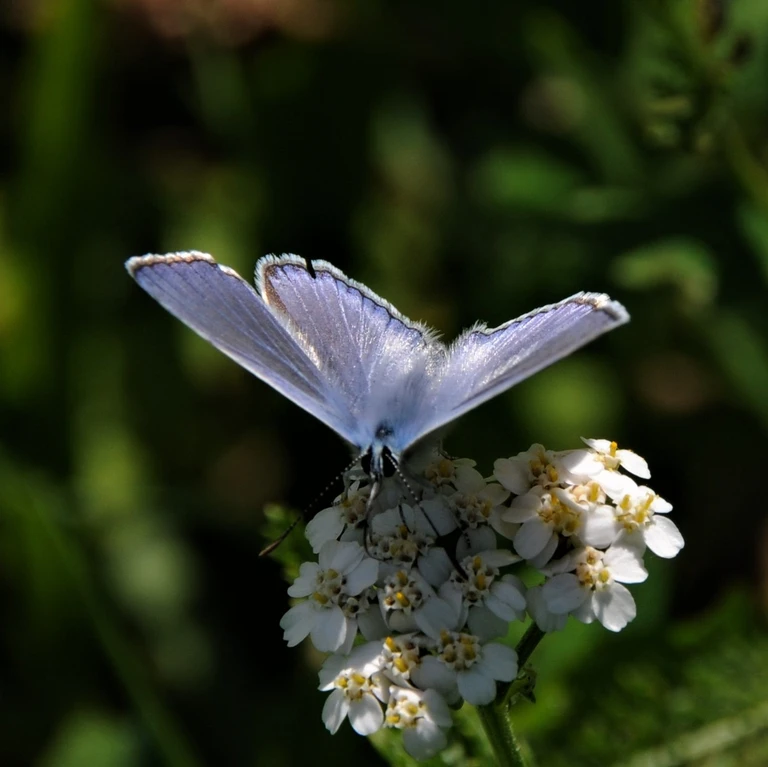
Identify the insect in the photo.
Polyommatus icarus
